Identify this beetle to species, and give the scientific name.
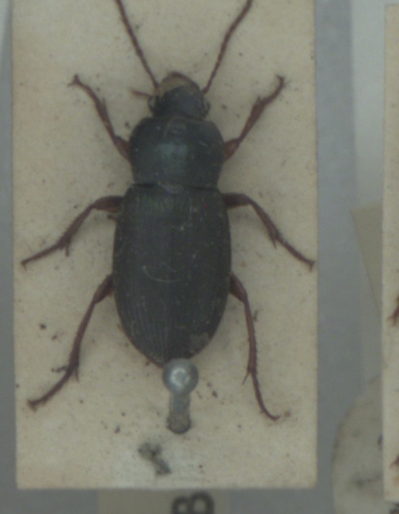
Ophonus laticollis
